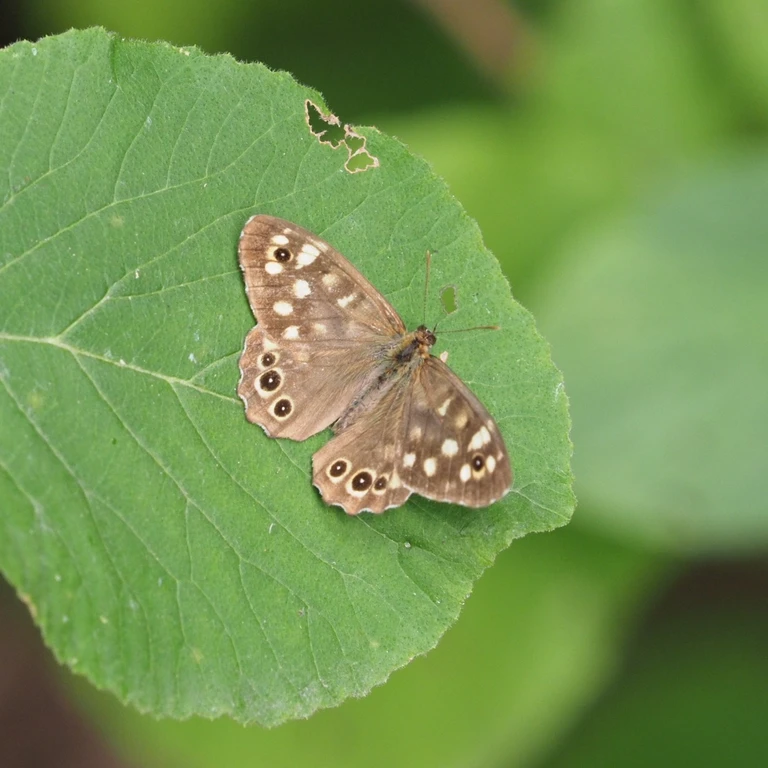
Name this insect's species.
Pararge aegeria
